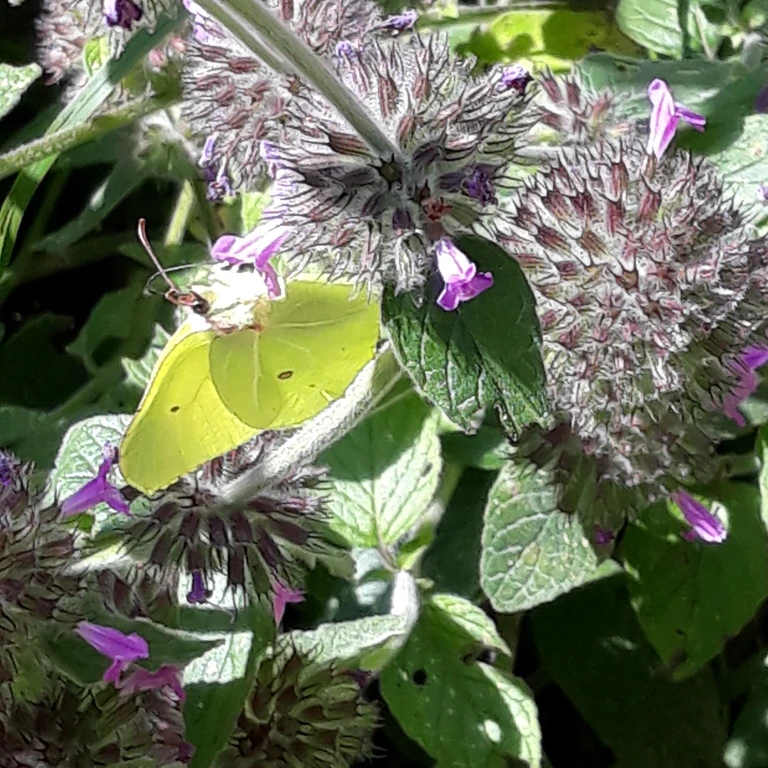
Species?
Gonepteryx rhamni
